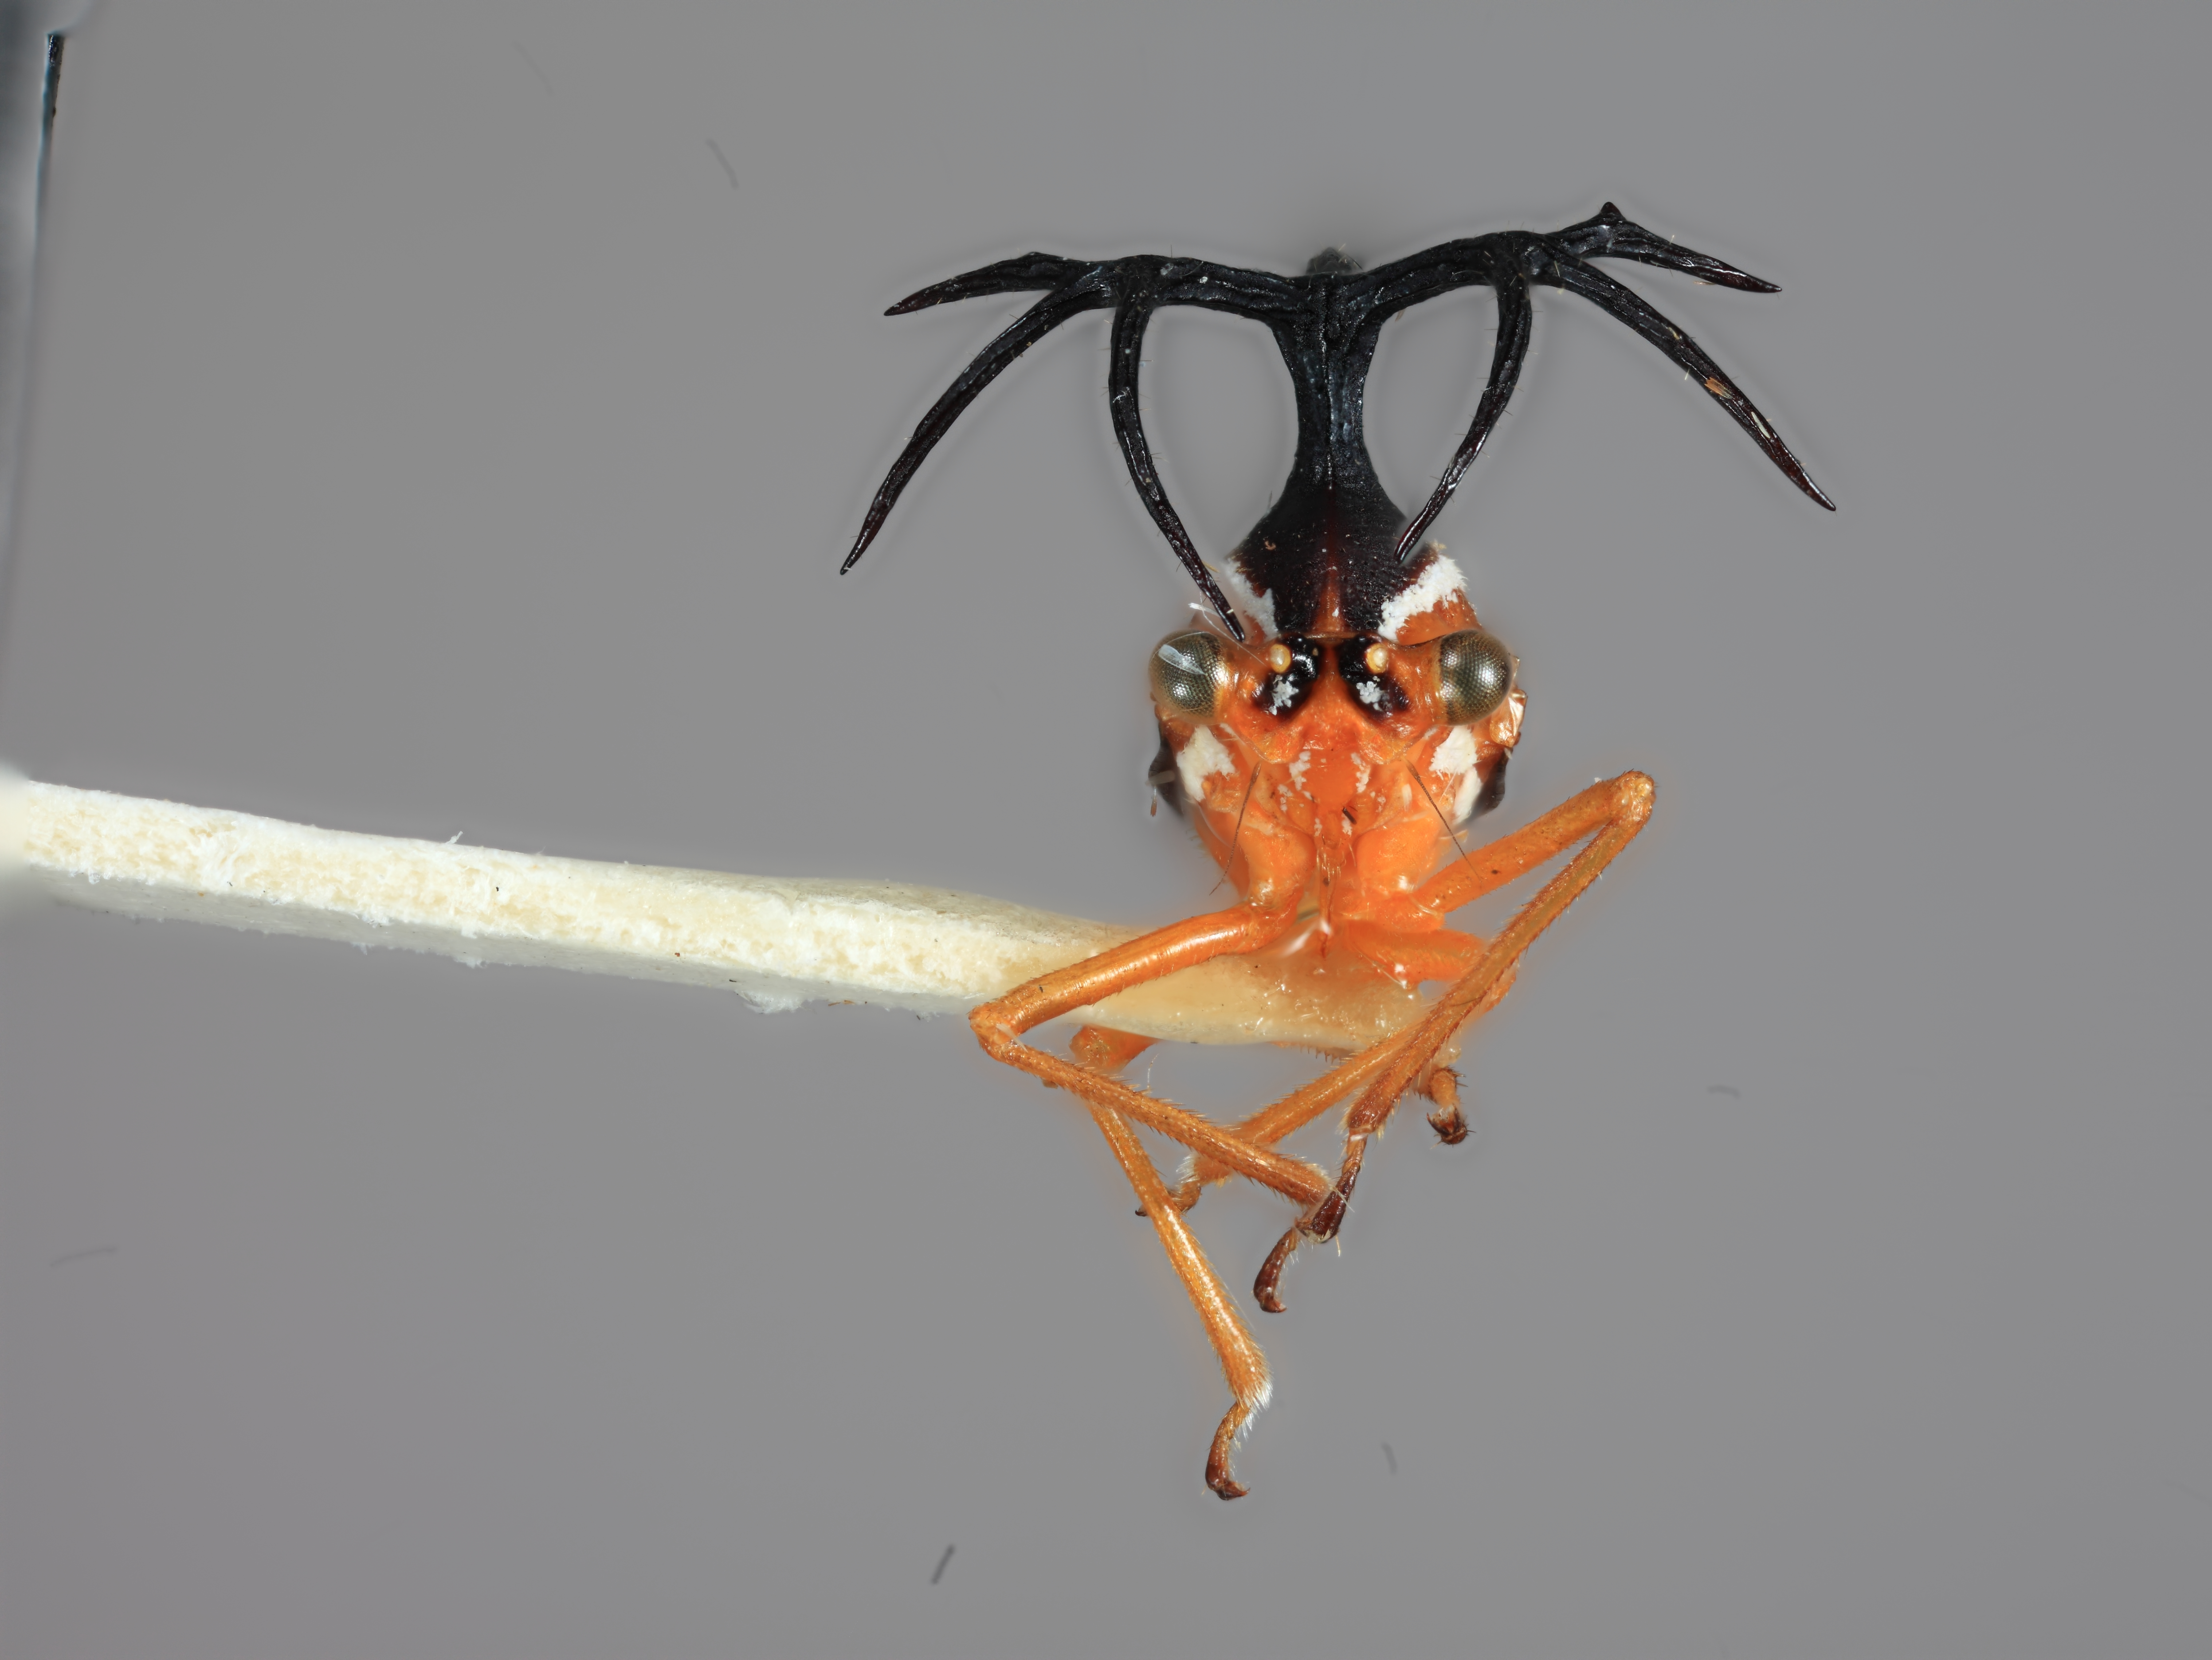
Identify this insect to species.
Umbelligerus peruviensis
